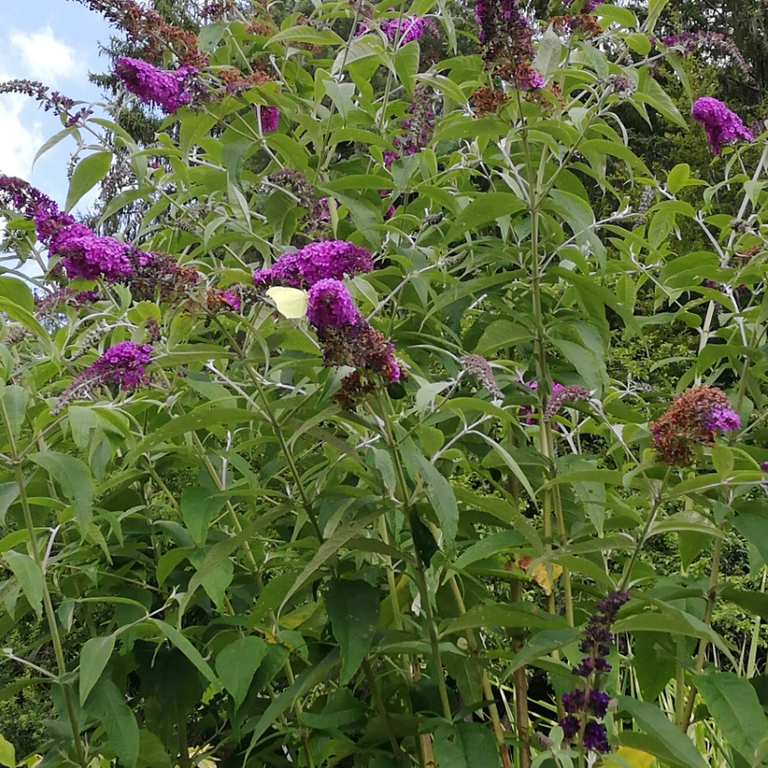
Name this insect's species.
Gonepteryx rhamni
